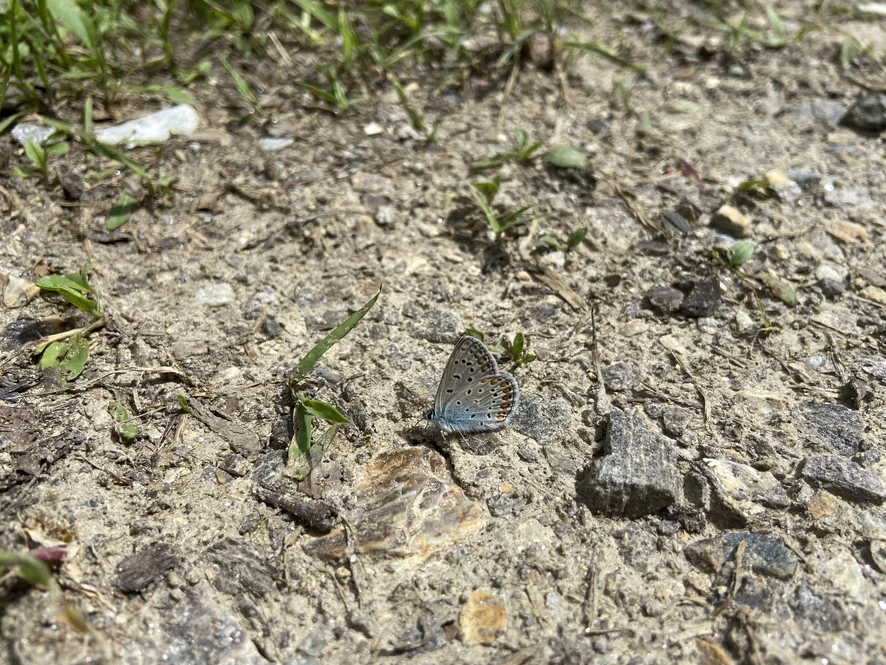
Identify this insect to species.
Polyommatus icarus
